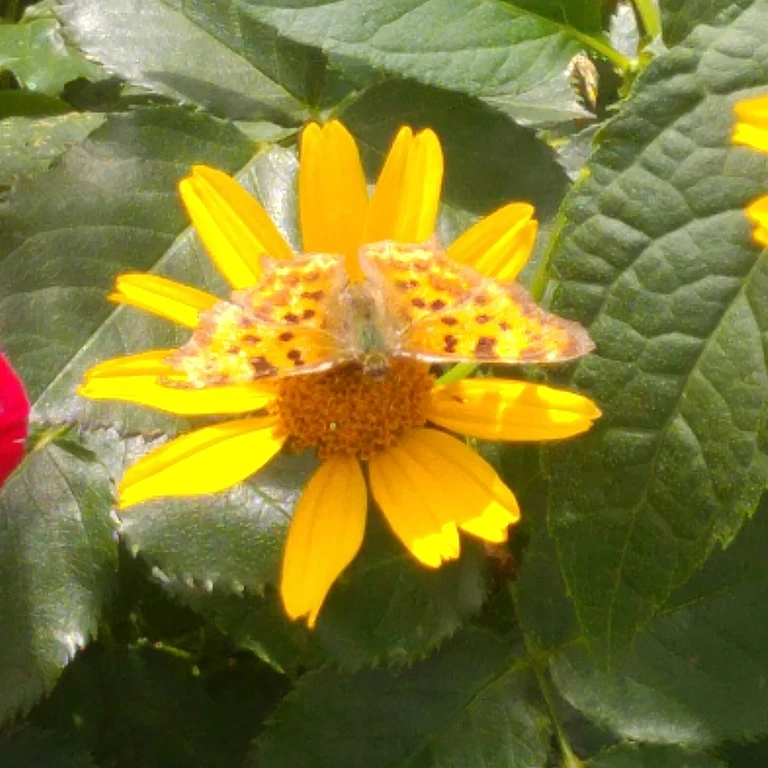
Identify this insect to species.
Polygonia c-album
